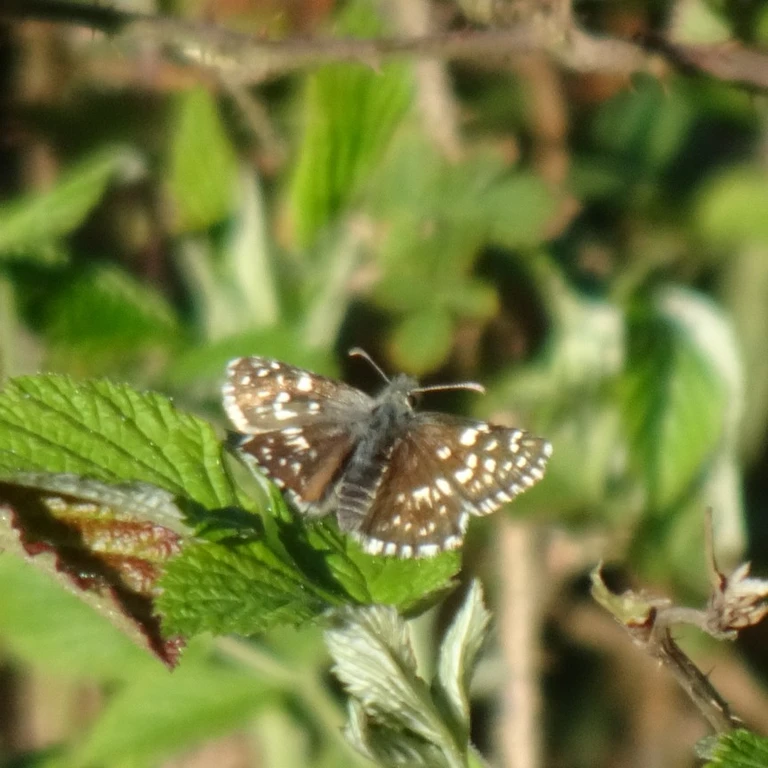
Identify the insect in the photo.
Pyrgus malvae
